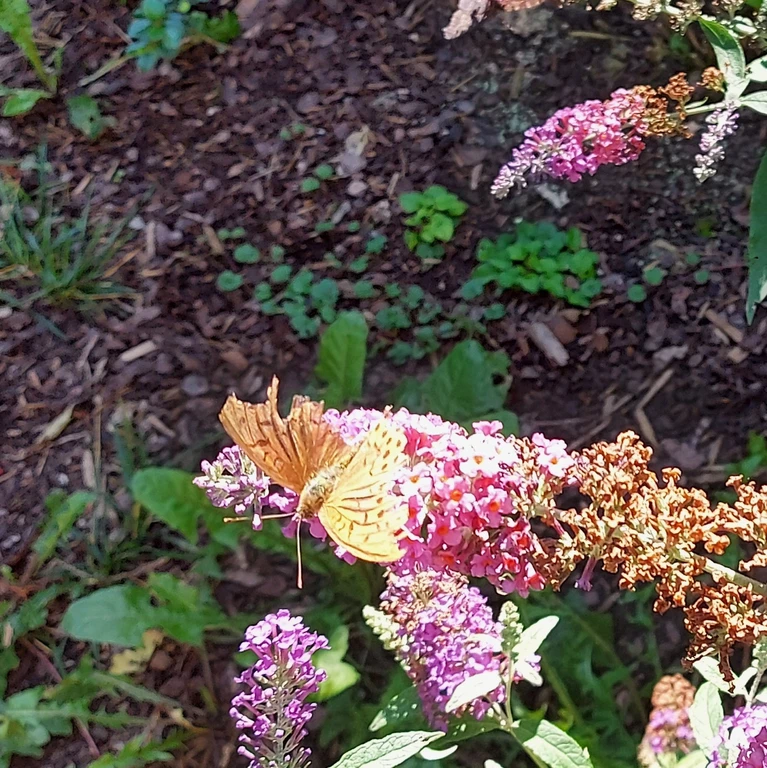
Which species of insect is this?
Argynnis paphia
